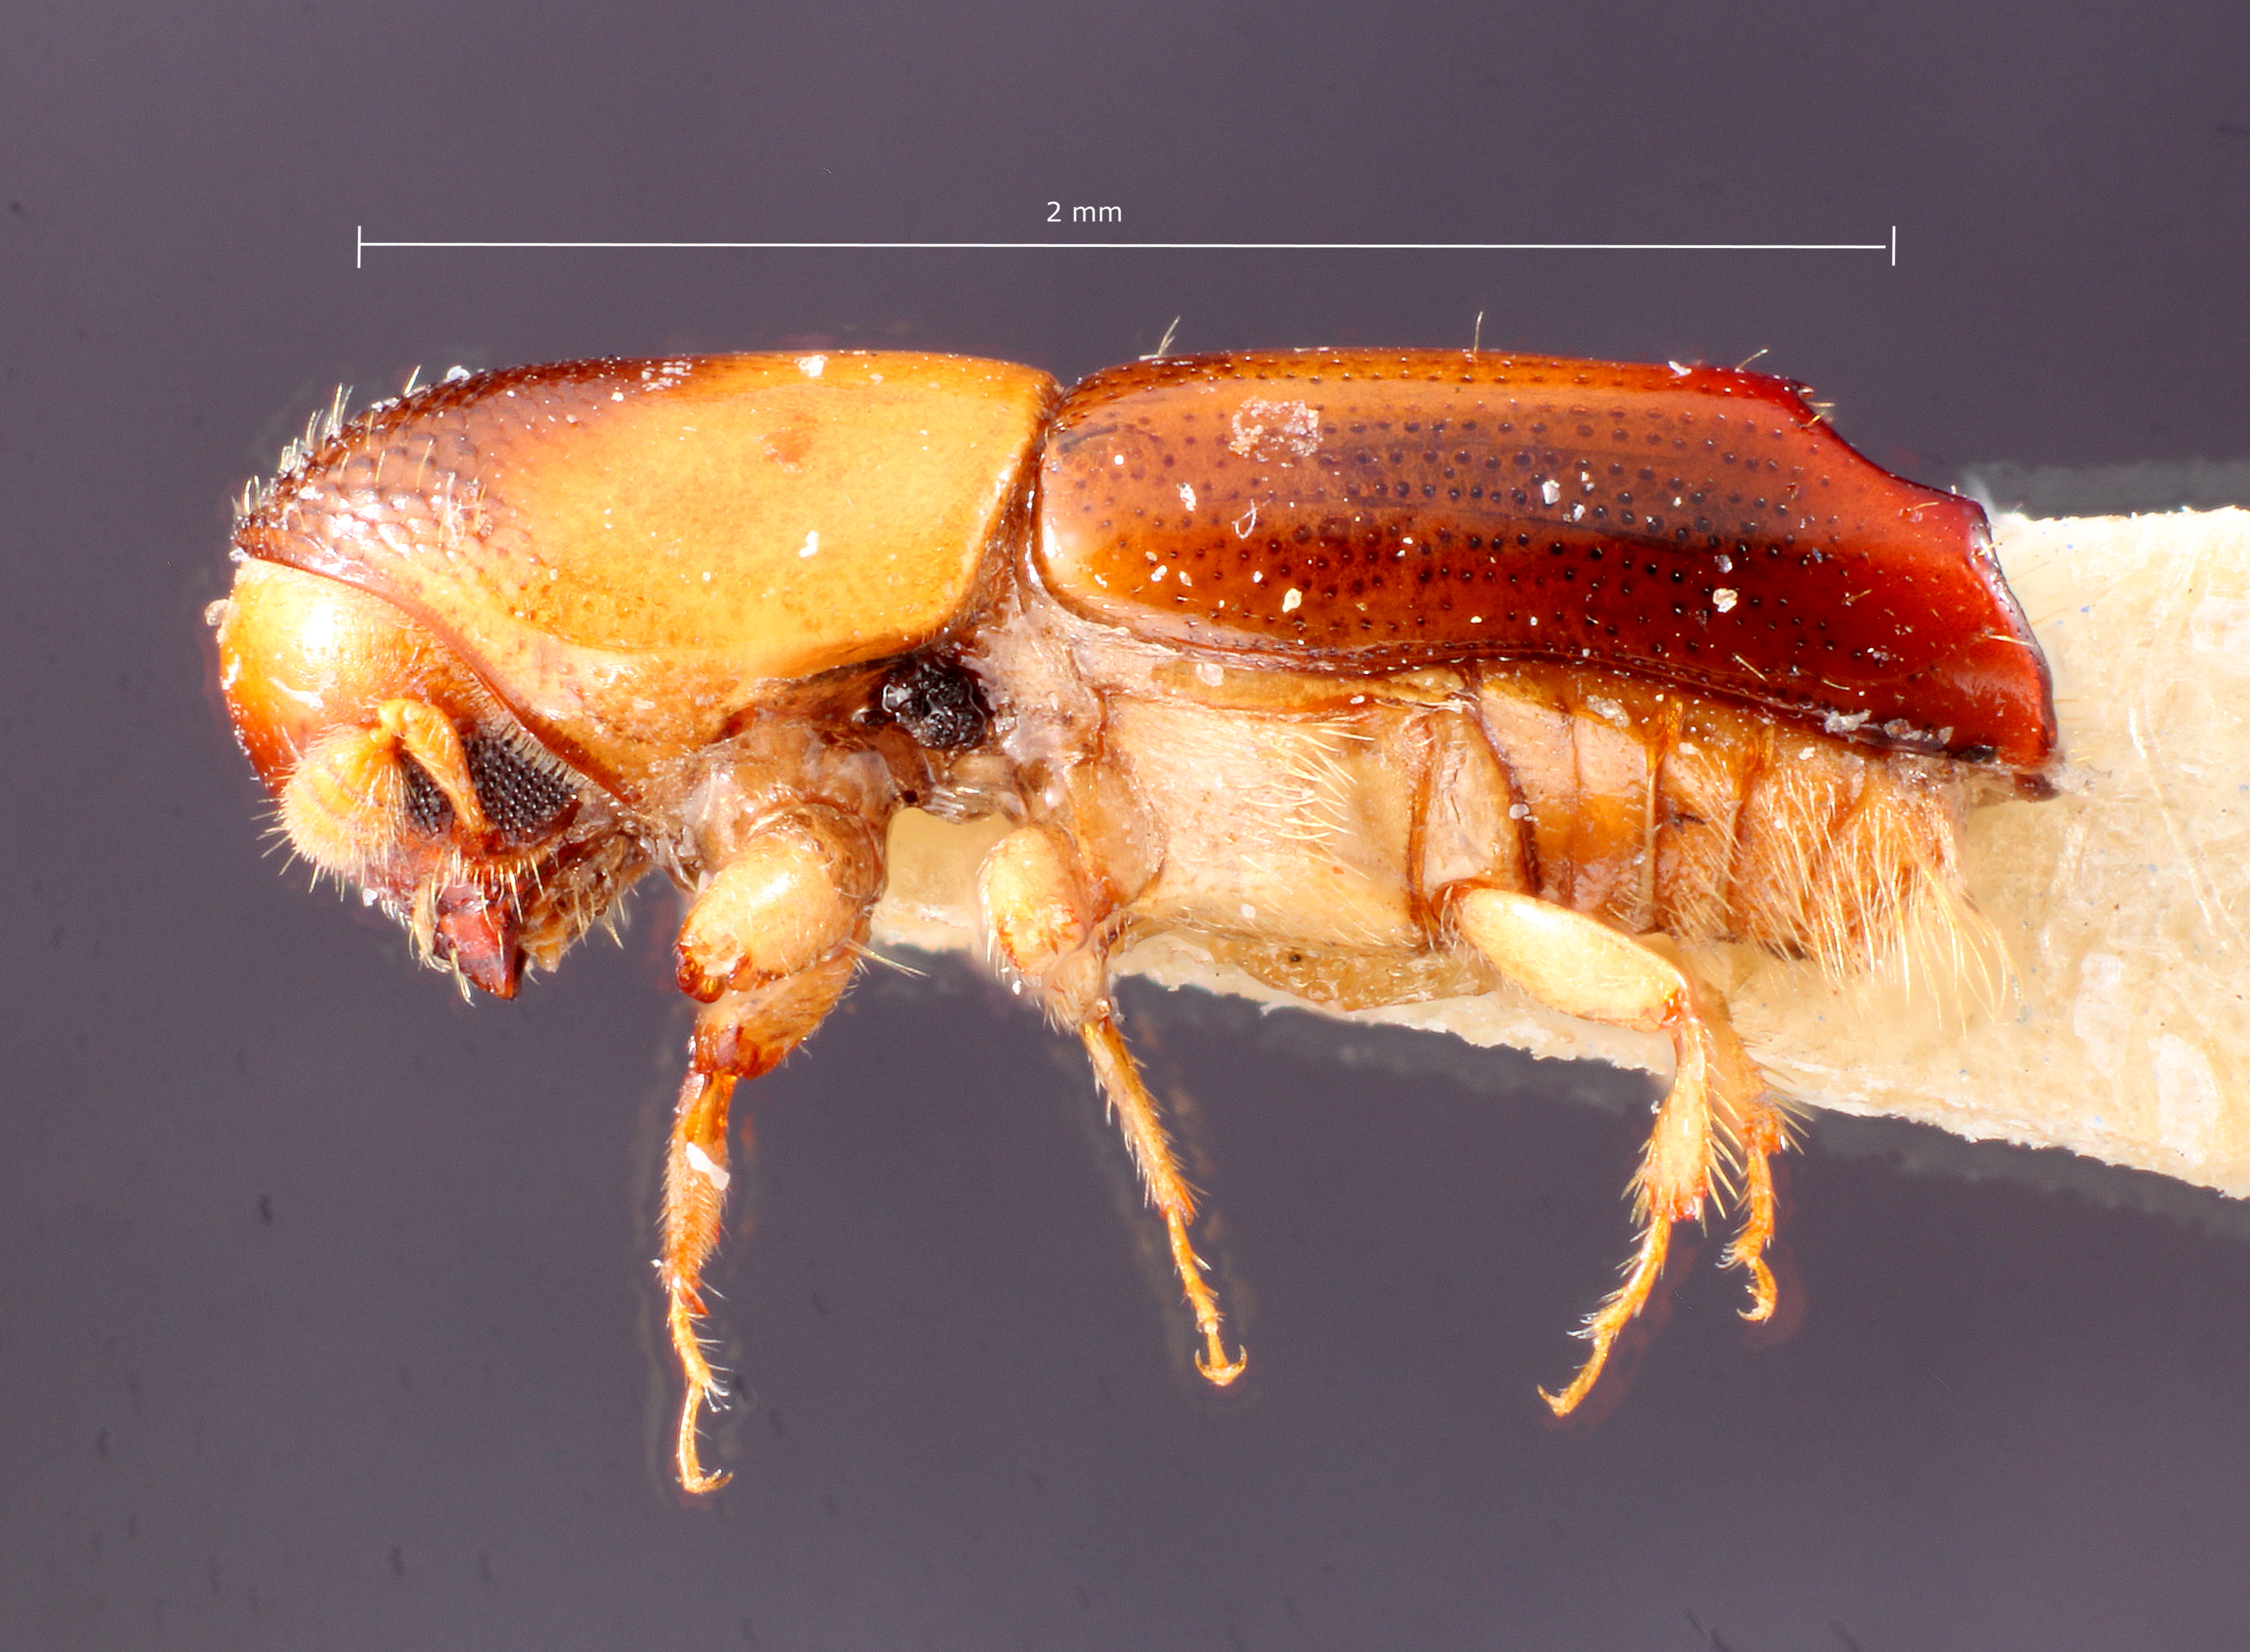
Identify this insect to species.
Monarthrum parvum
